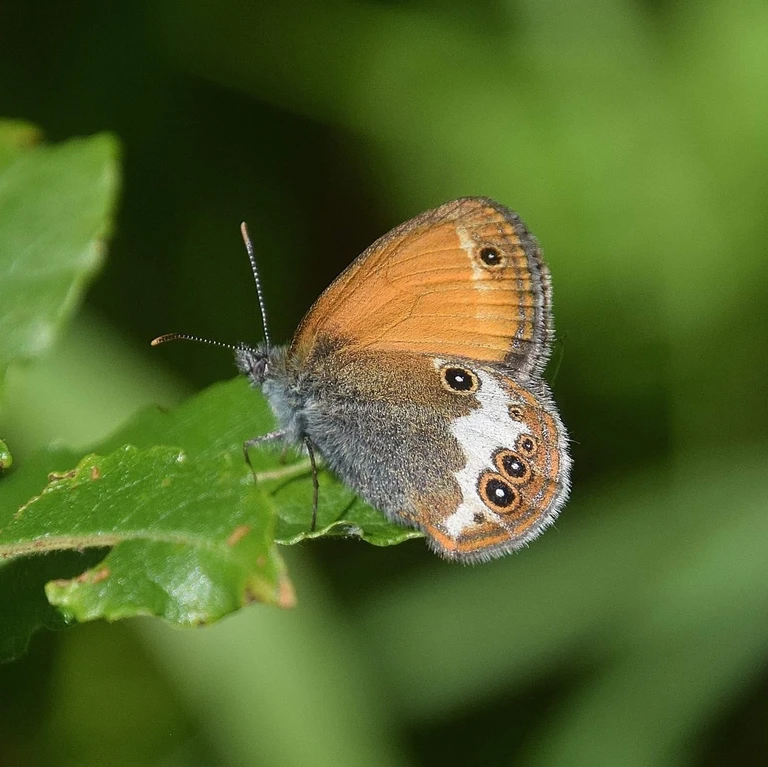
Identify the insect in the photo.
Coenonympha arcania
